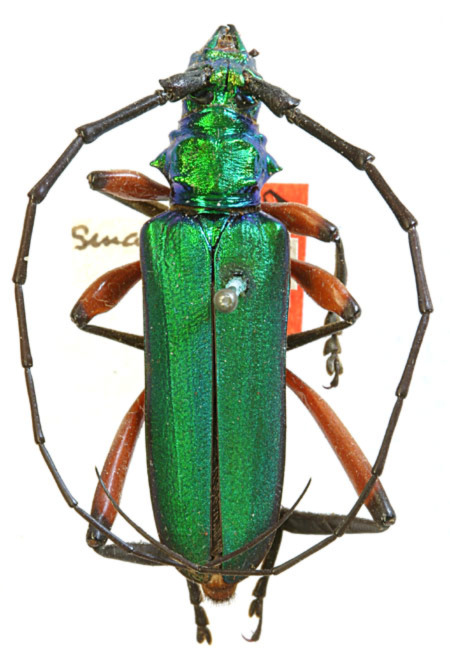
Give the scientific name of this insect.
Plinthocoelium suaveolens (also Callichroma smaragdina)
